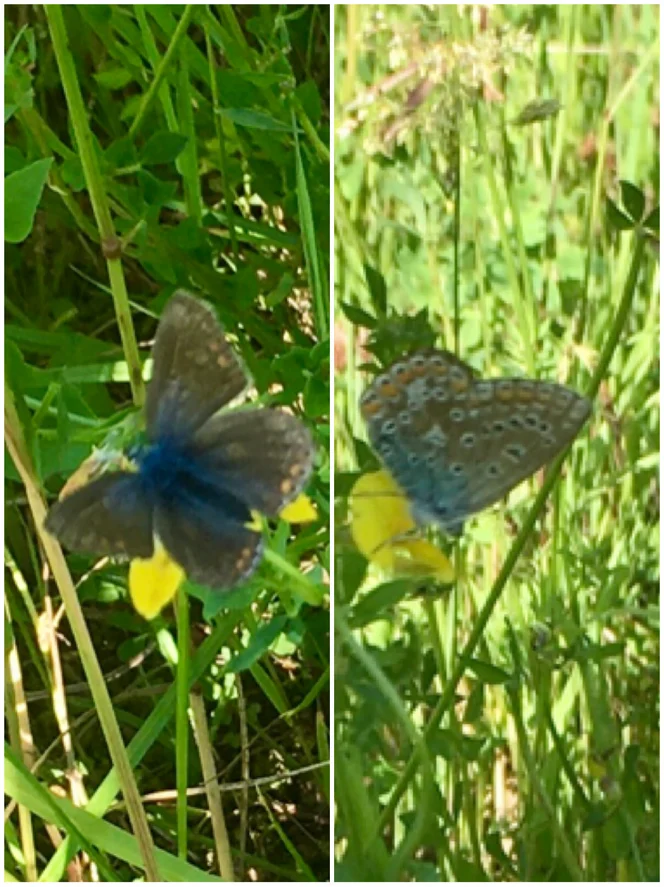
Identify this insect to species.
Polyommatus icarus
